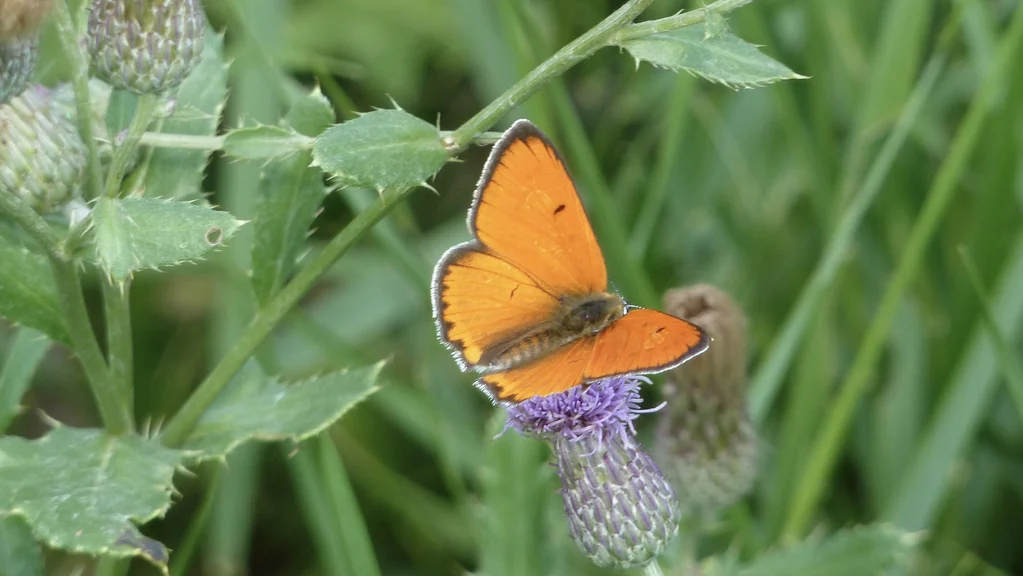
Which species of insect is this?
Lycaena dispar
